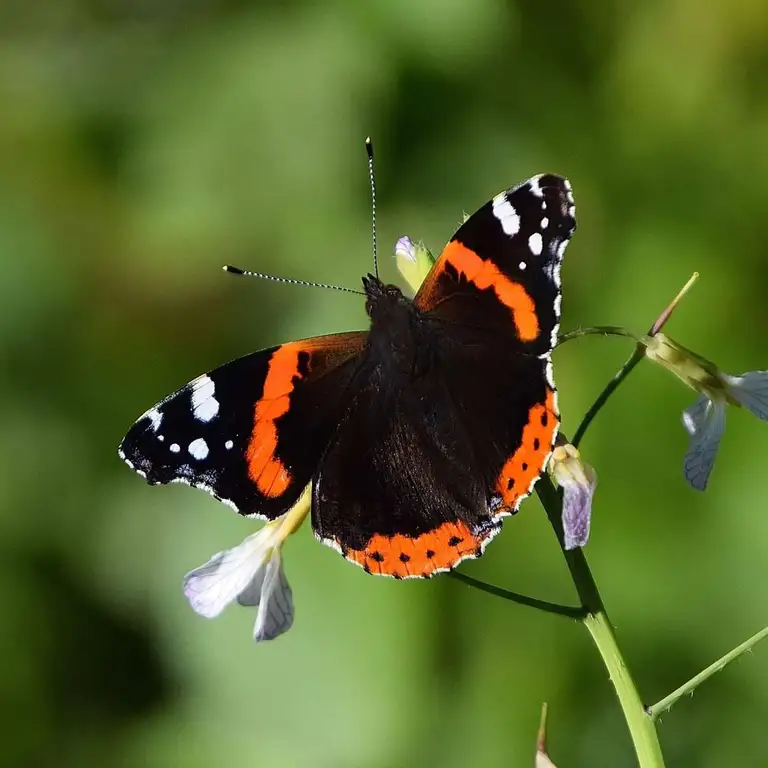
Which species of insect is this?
Vanessa atalanta
